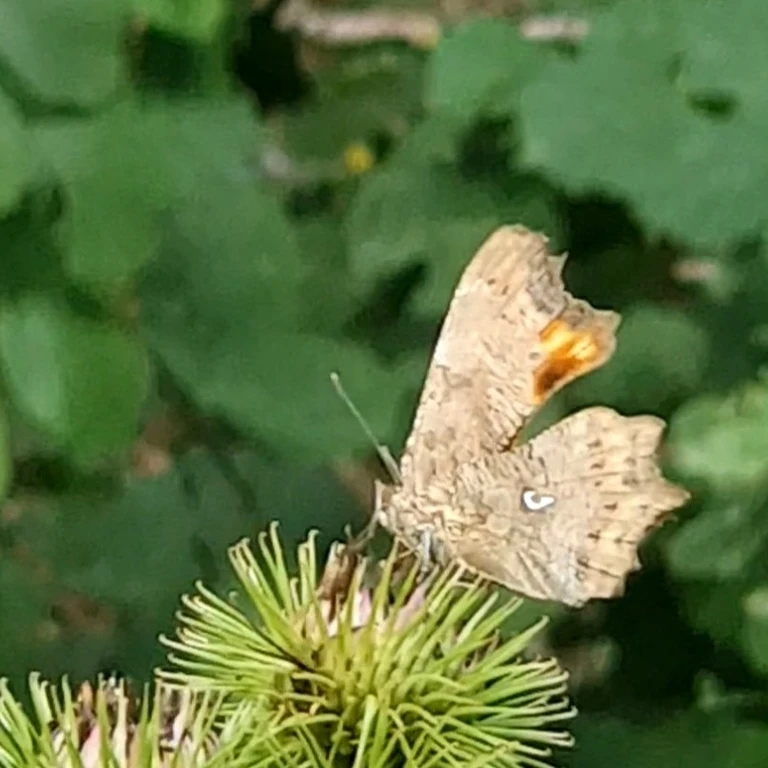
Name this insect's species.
Polygonia c-album
